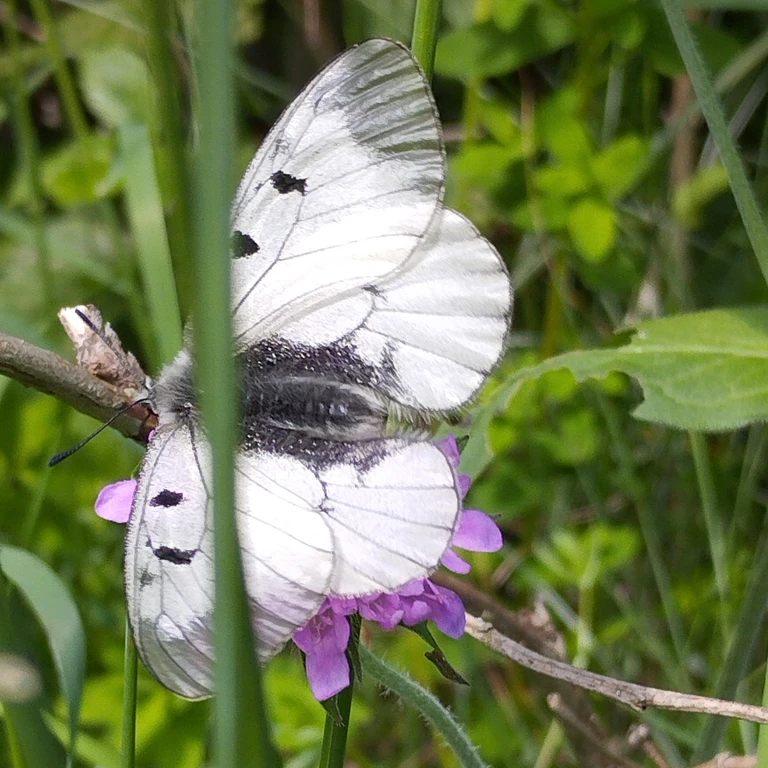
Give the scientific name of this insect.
Parnassius mnemosyne
